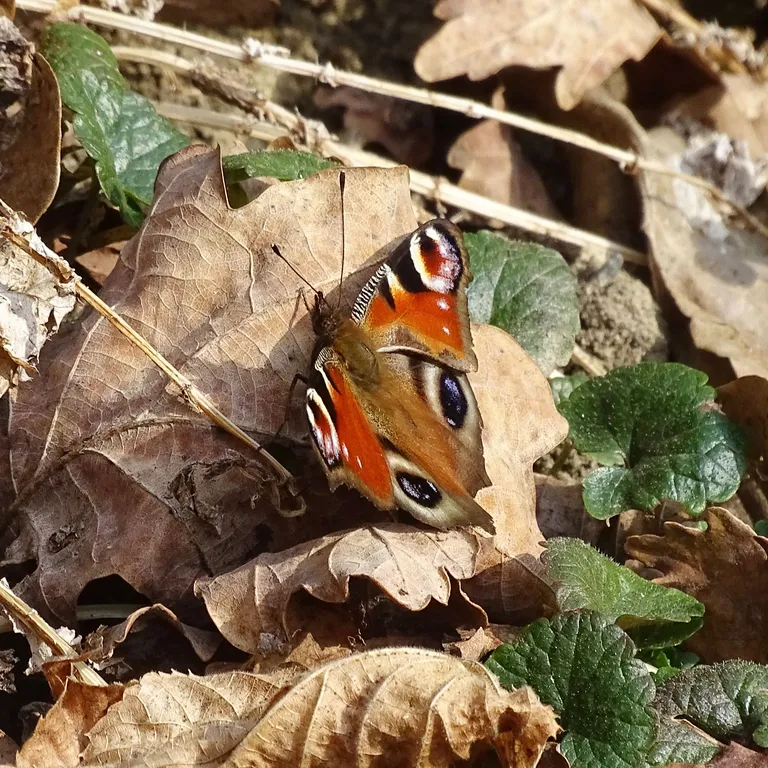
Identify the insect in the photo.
Aglais io
